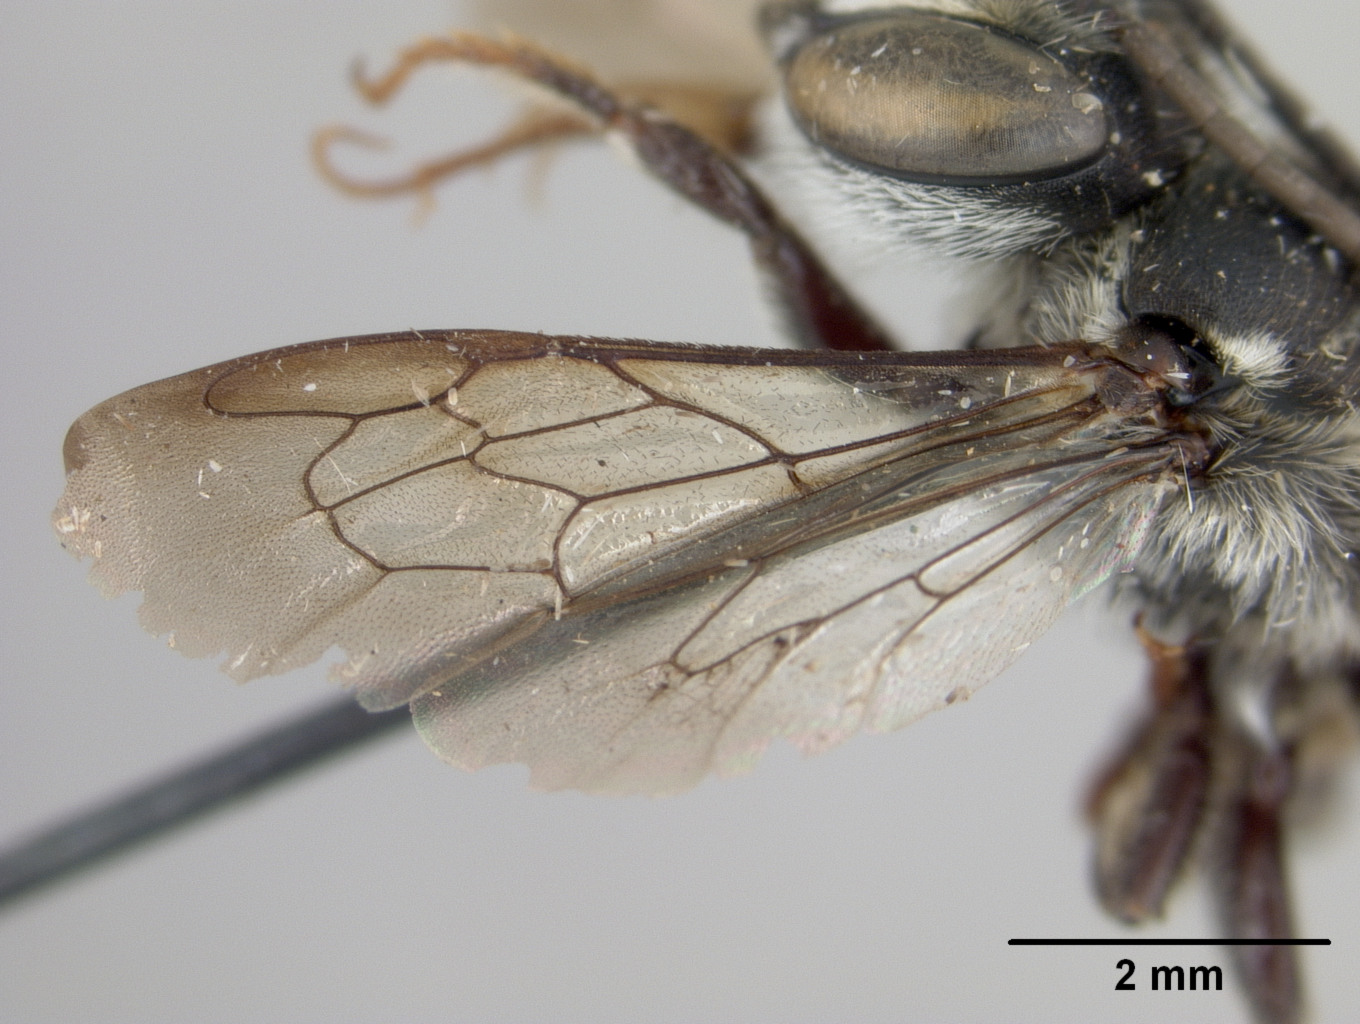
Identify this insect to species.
Megachile stomatura
